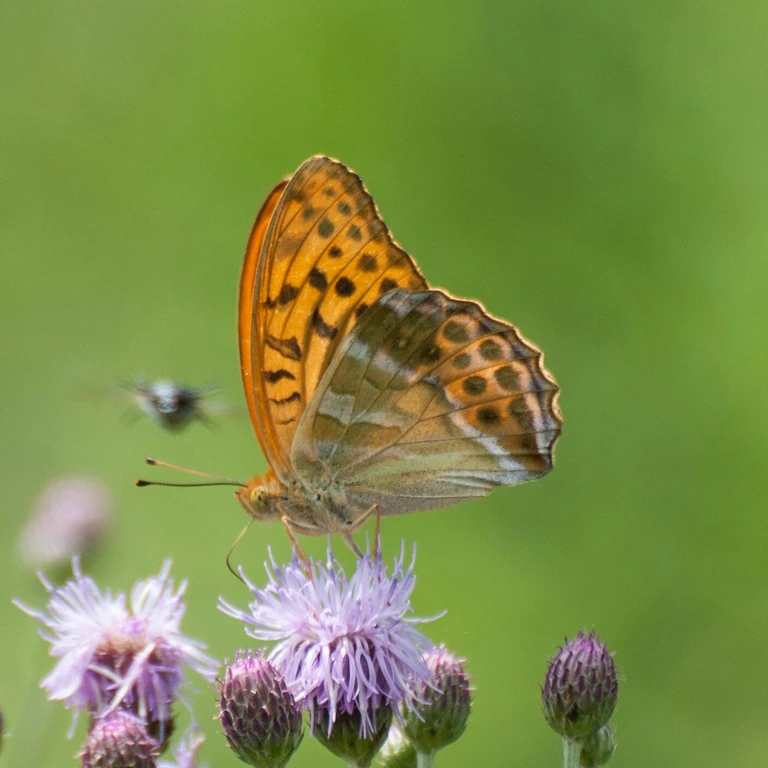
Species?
Argynnis paphia
